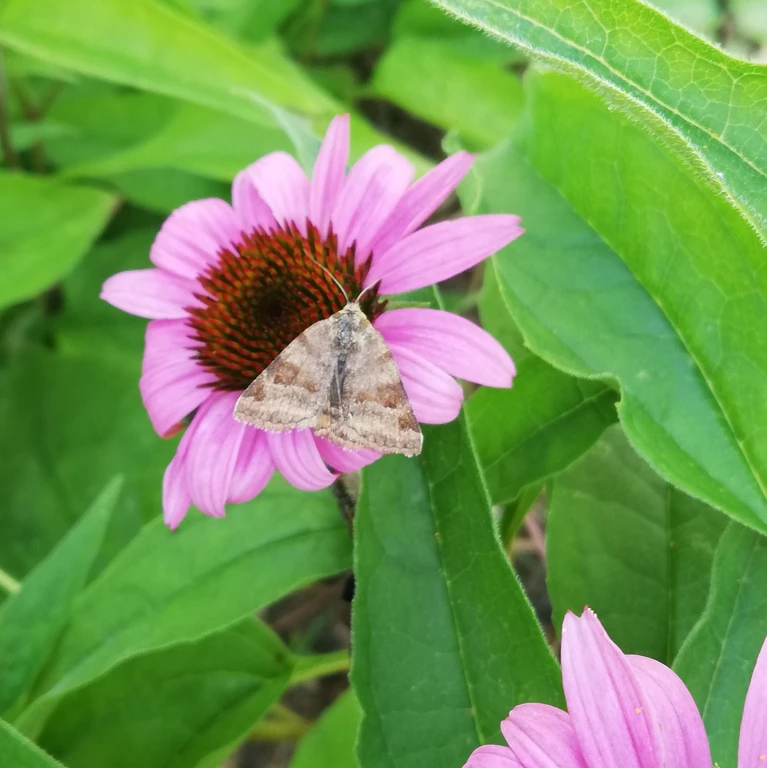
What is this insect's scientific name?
Euclidia glyphica
